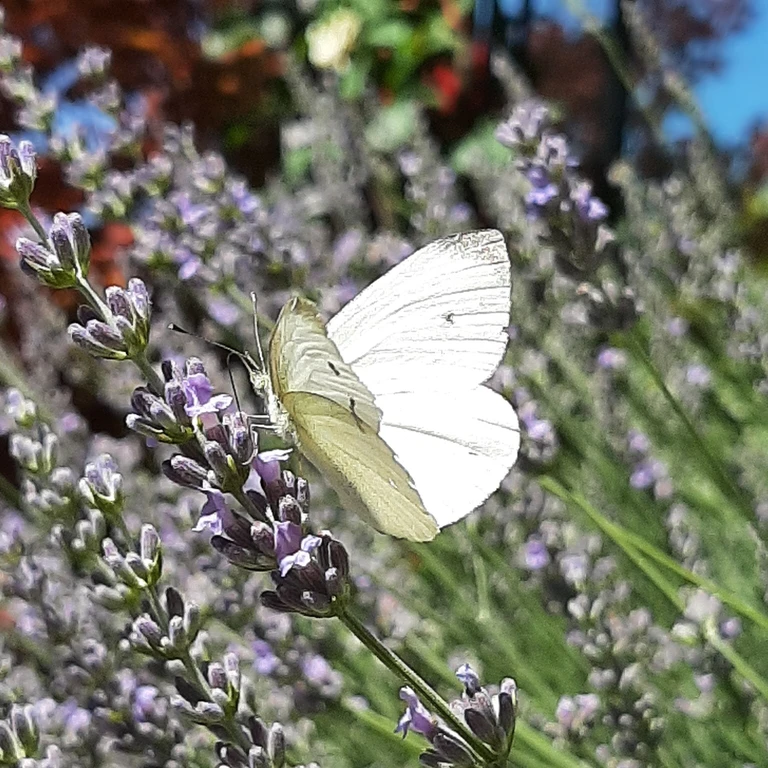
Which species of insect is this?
Pieris rapae
